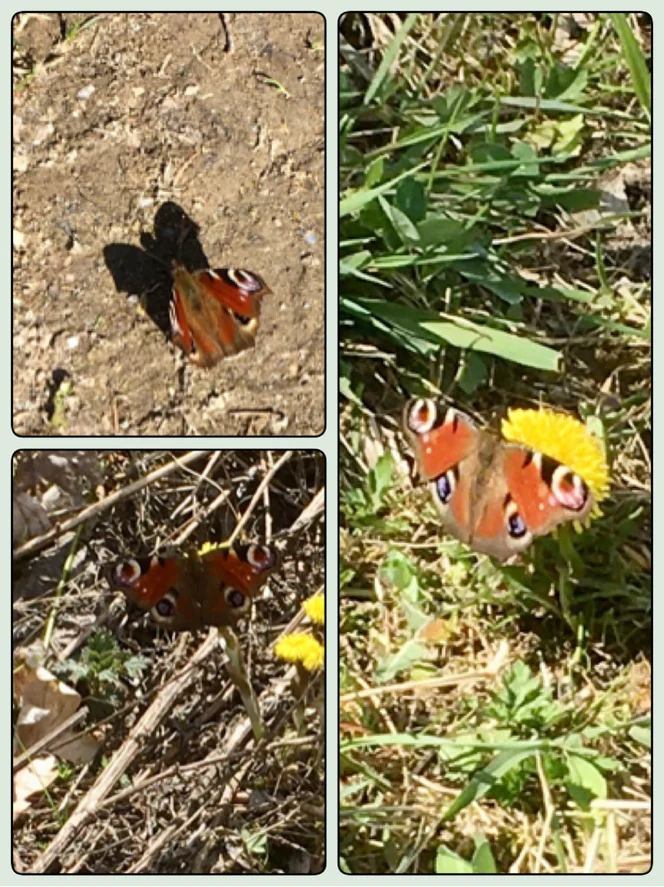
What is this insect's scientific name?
Aglais io
